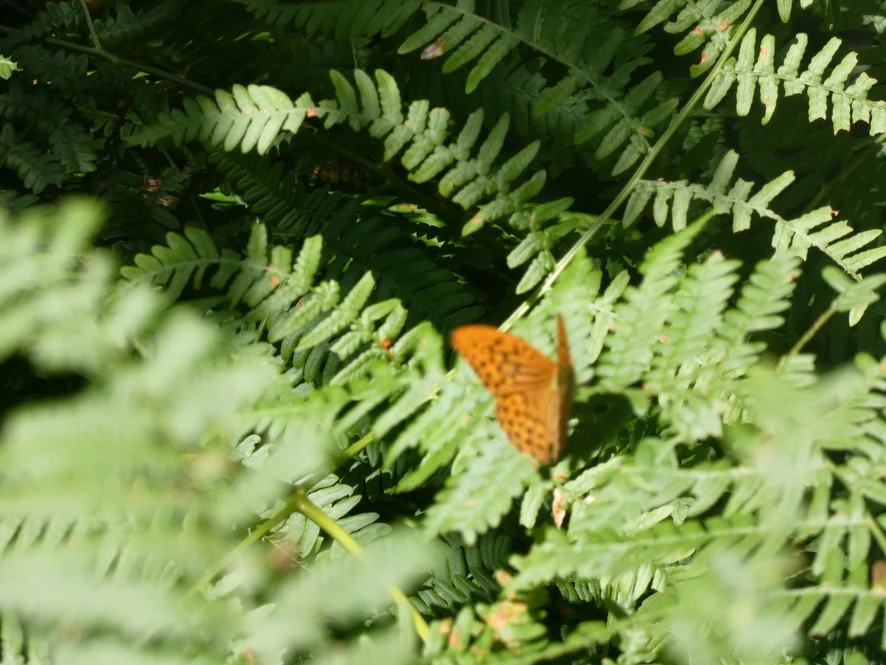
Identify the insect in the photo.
Argynnis paphia
